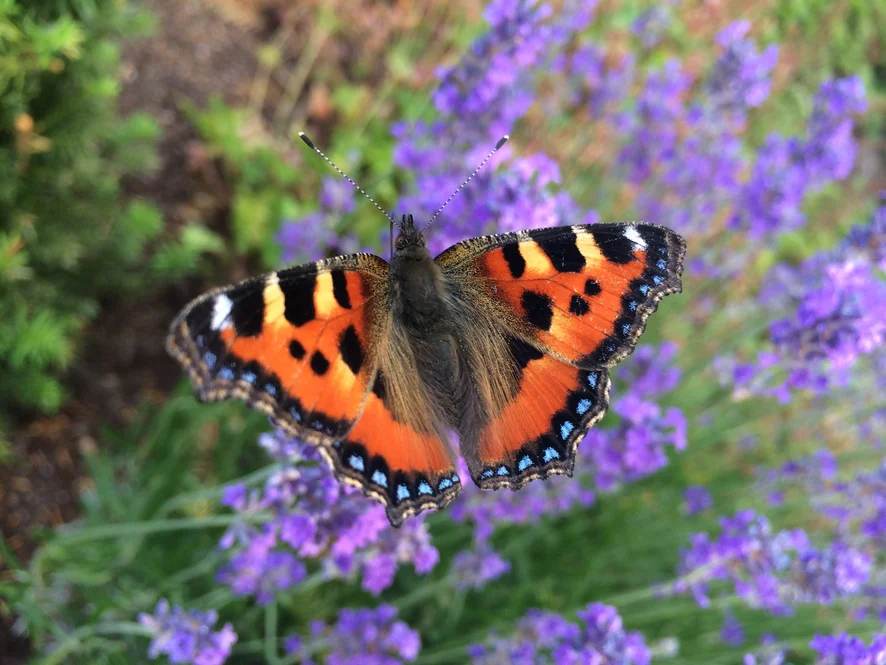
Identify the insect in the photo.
Aglais urticae
